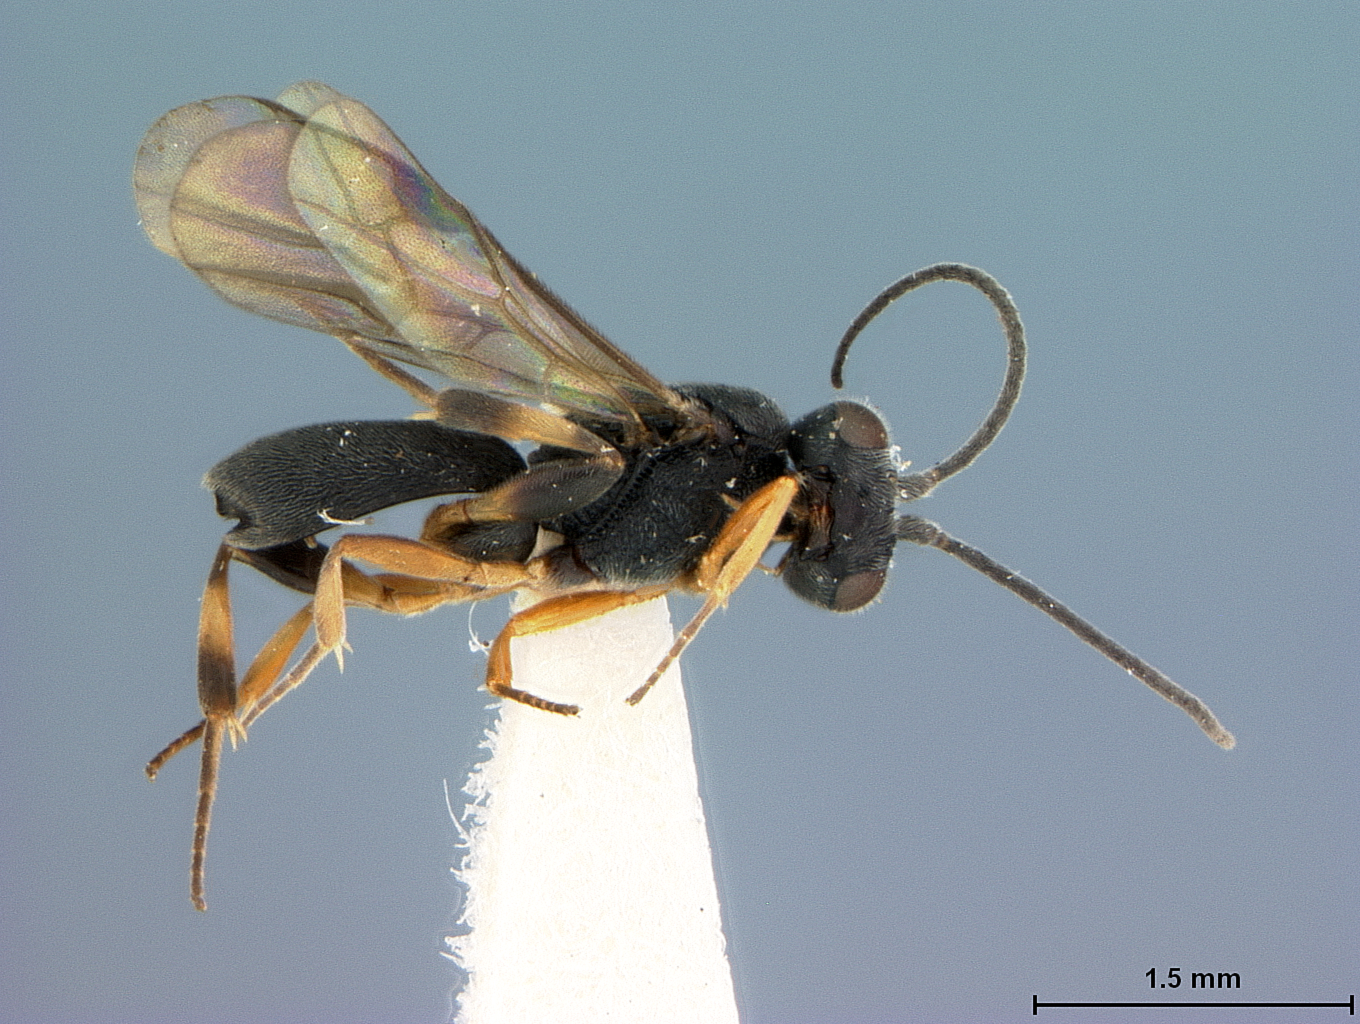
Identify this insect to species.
Chelonus disjunctus
